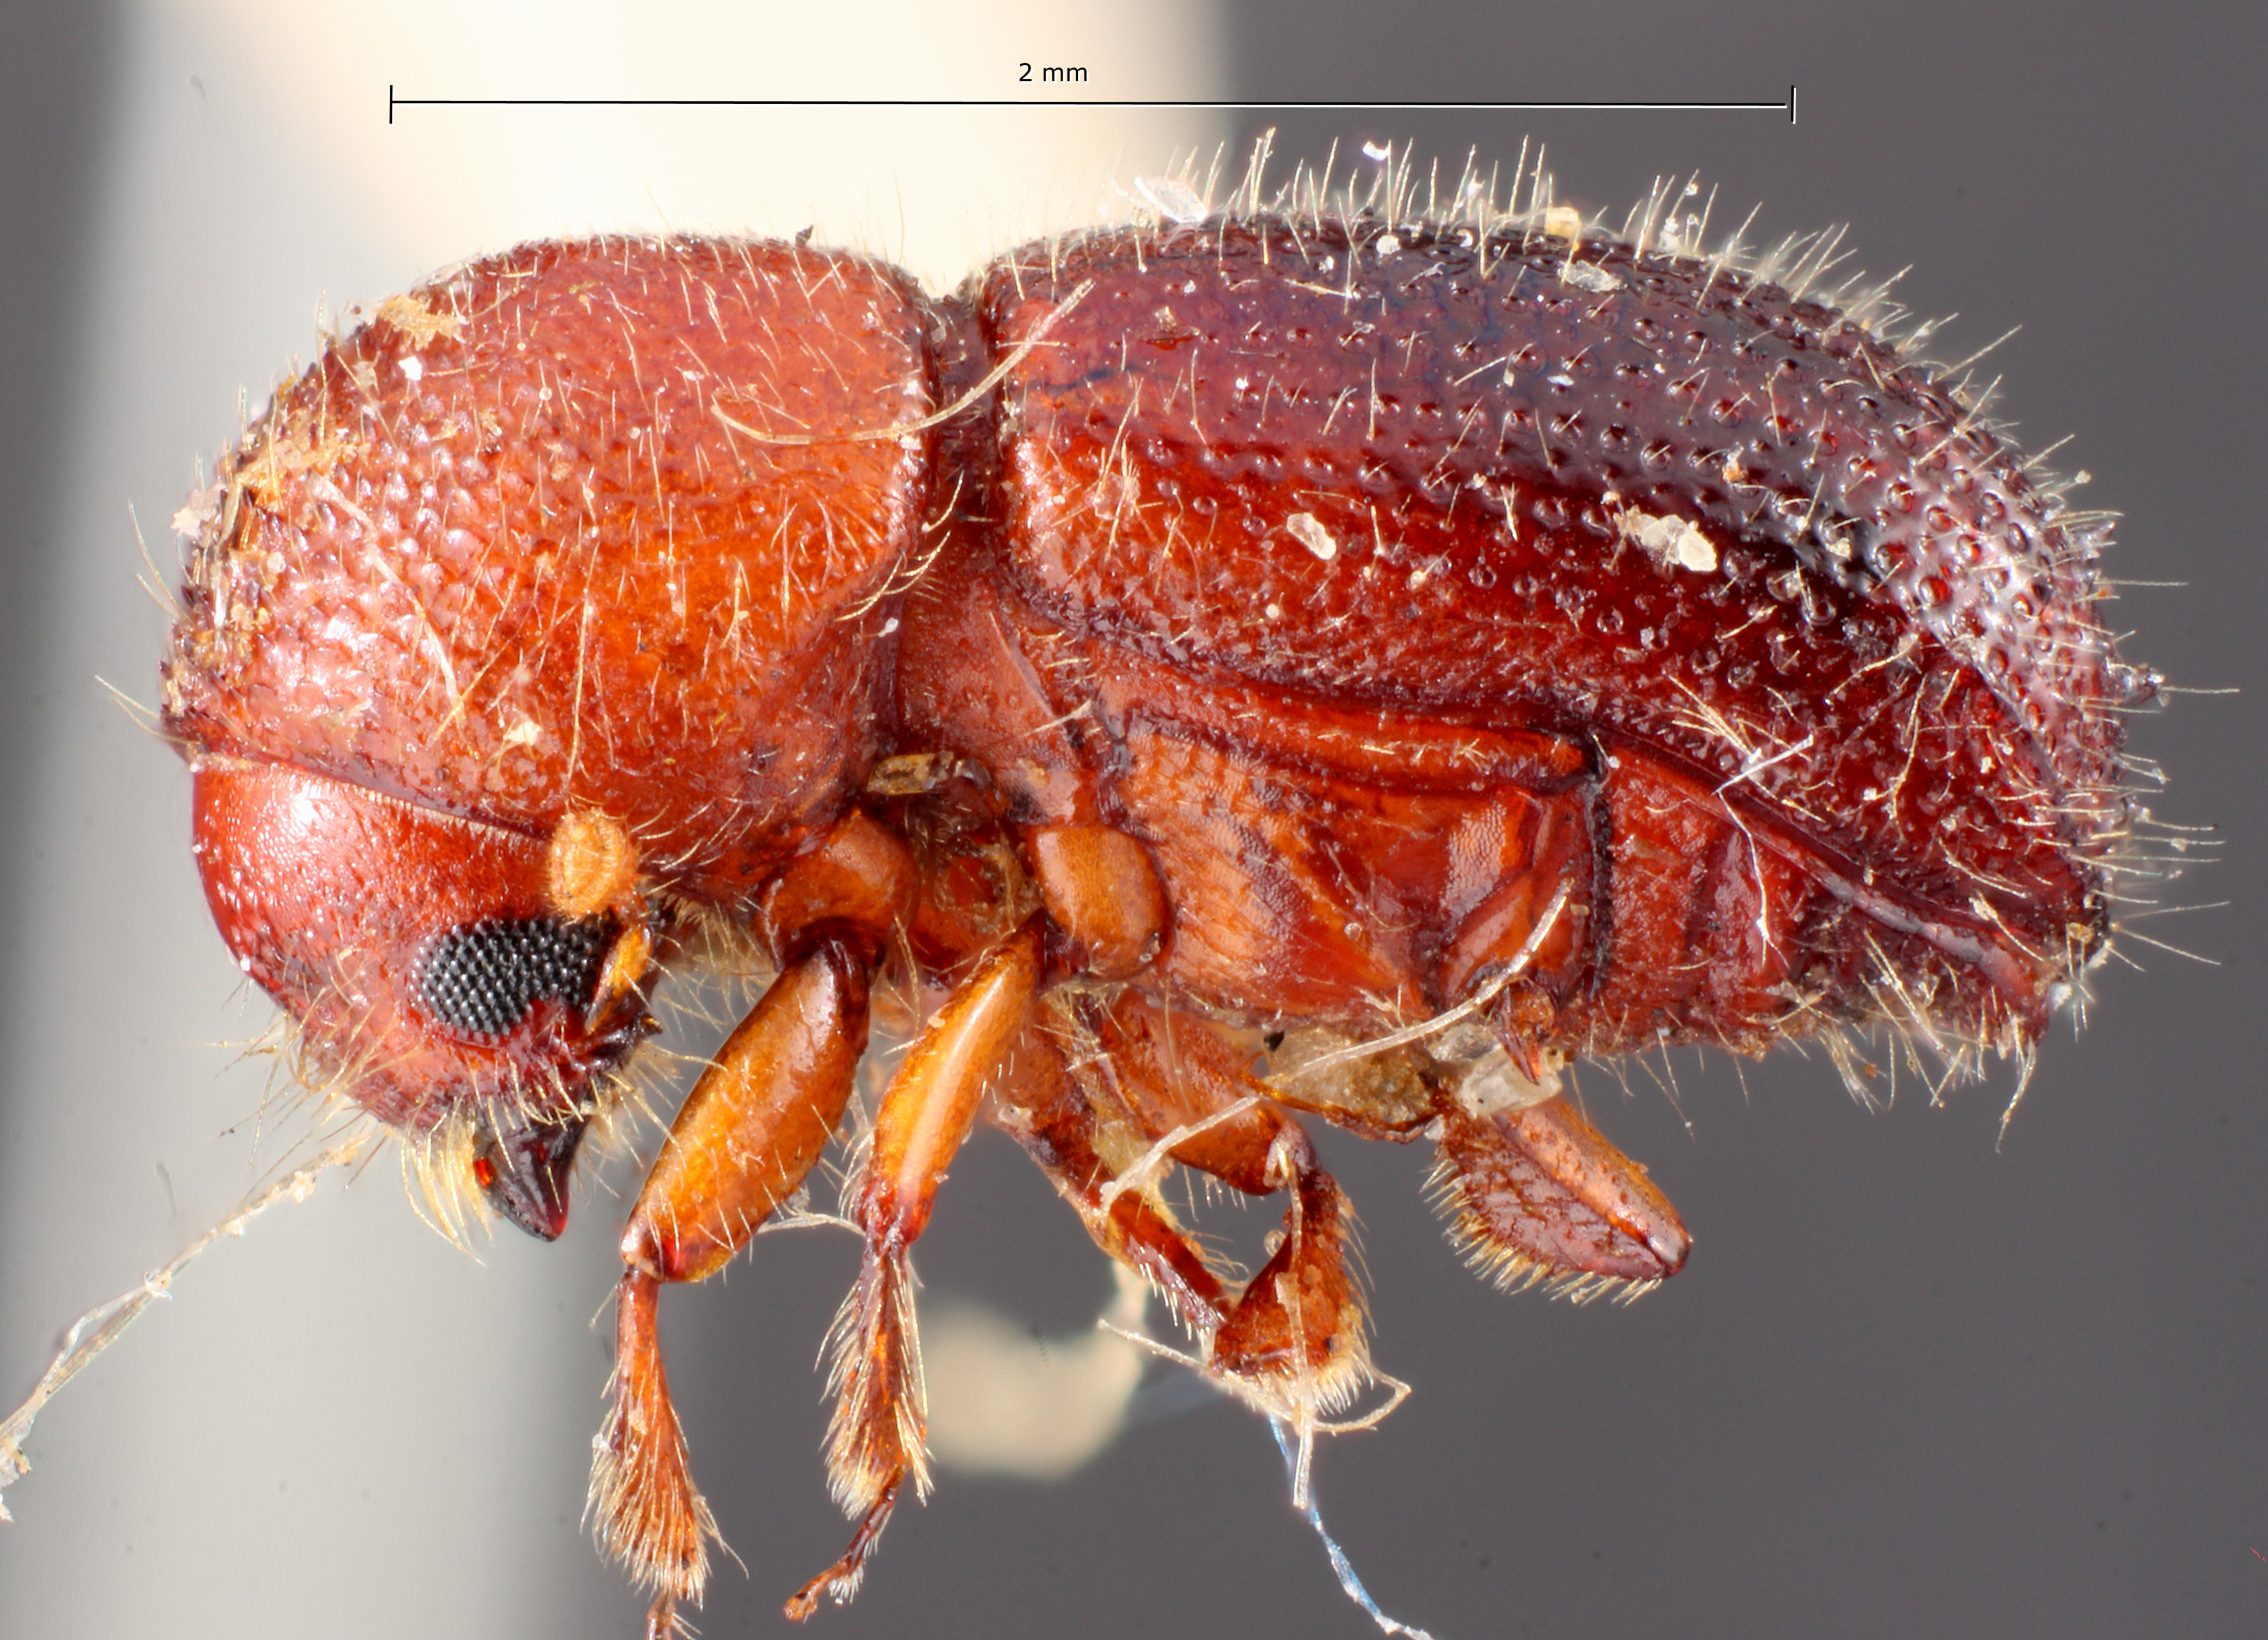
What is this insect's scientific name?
Ambrosiodmus lecontei
